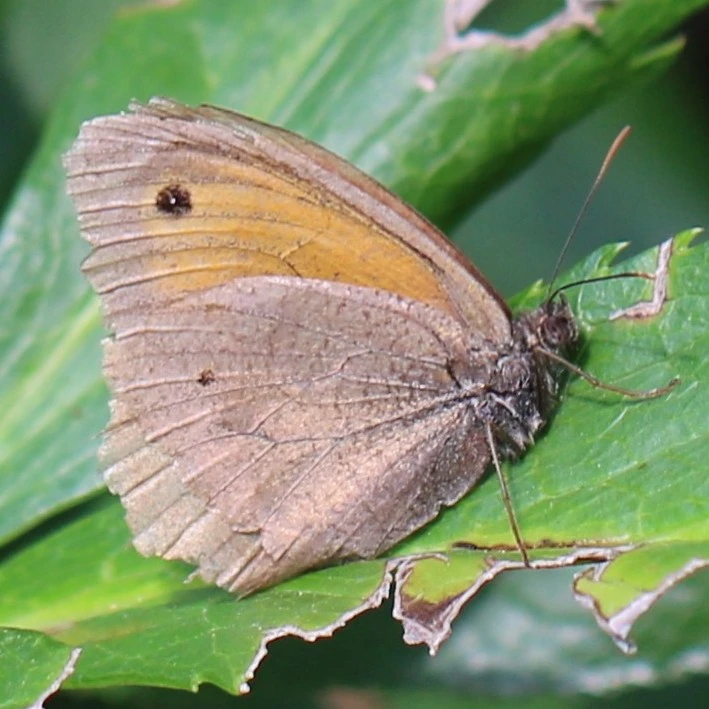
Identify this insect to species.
Maniola jurtina
